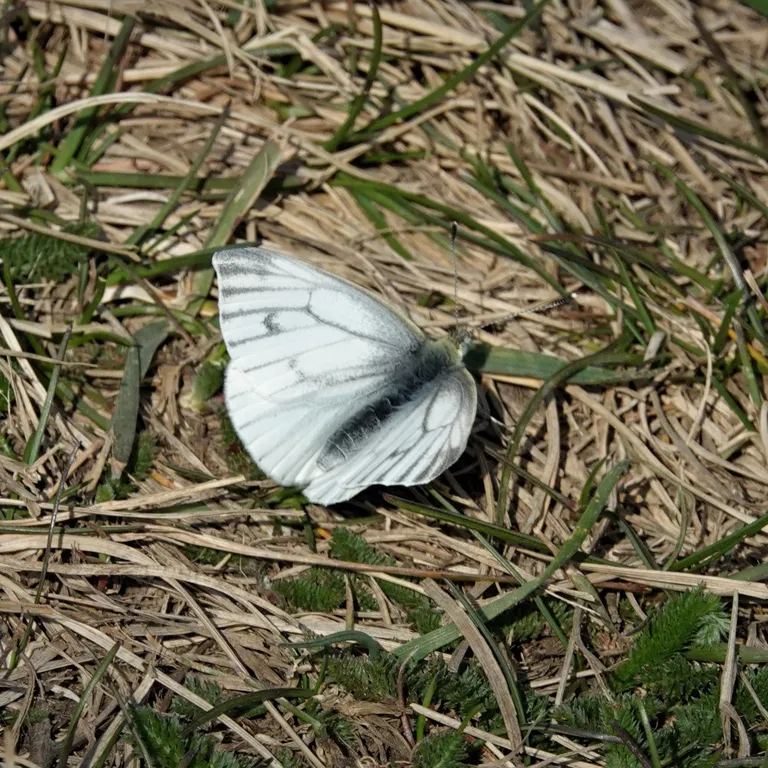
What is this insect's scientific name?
Pieris napi
